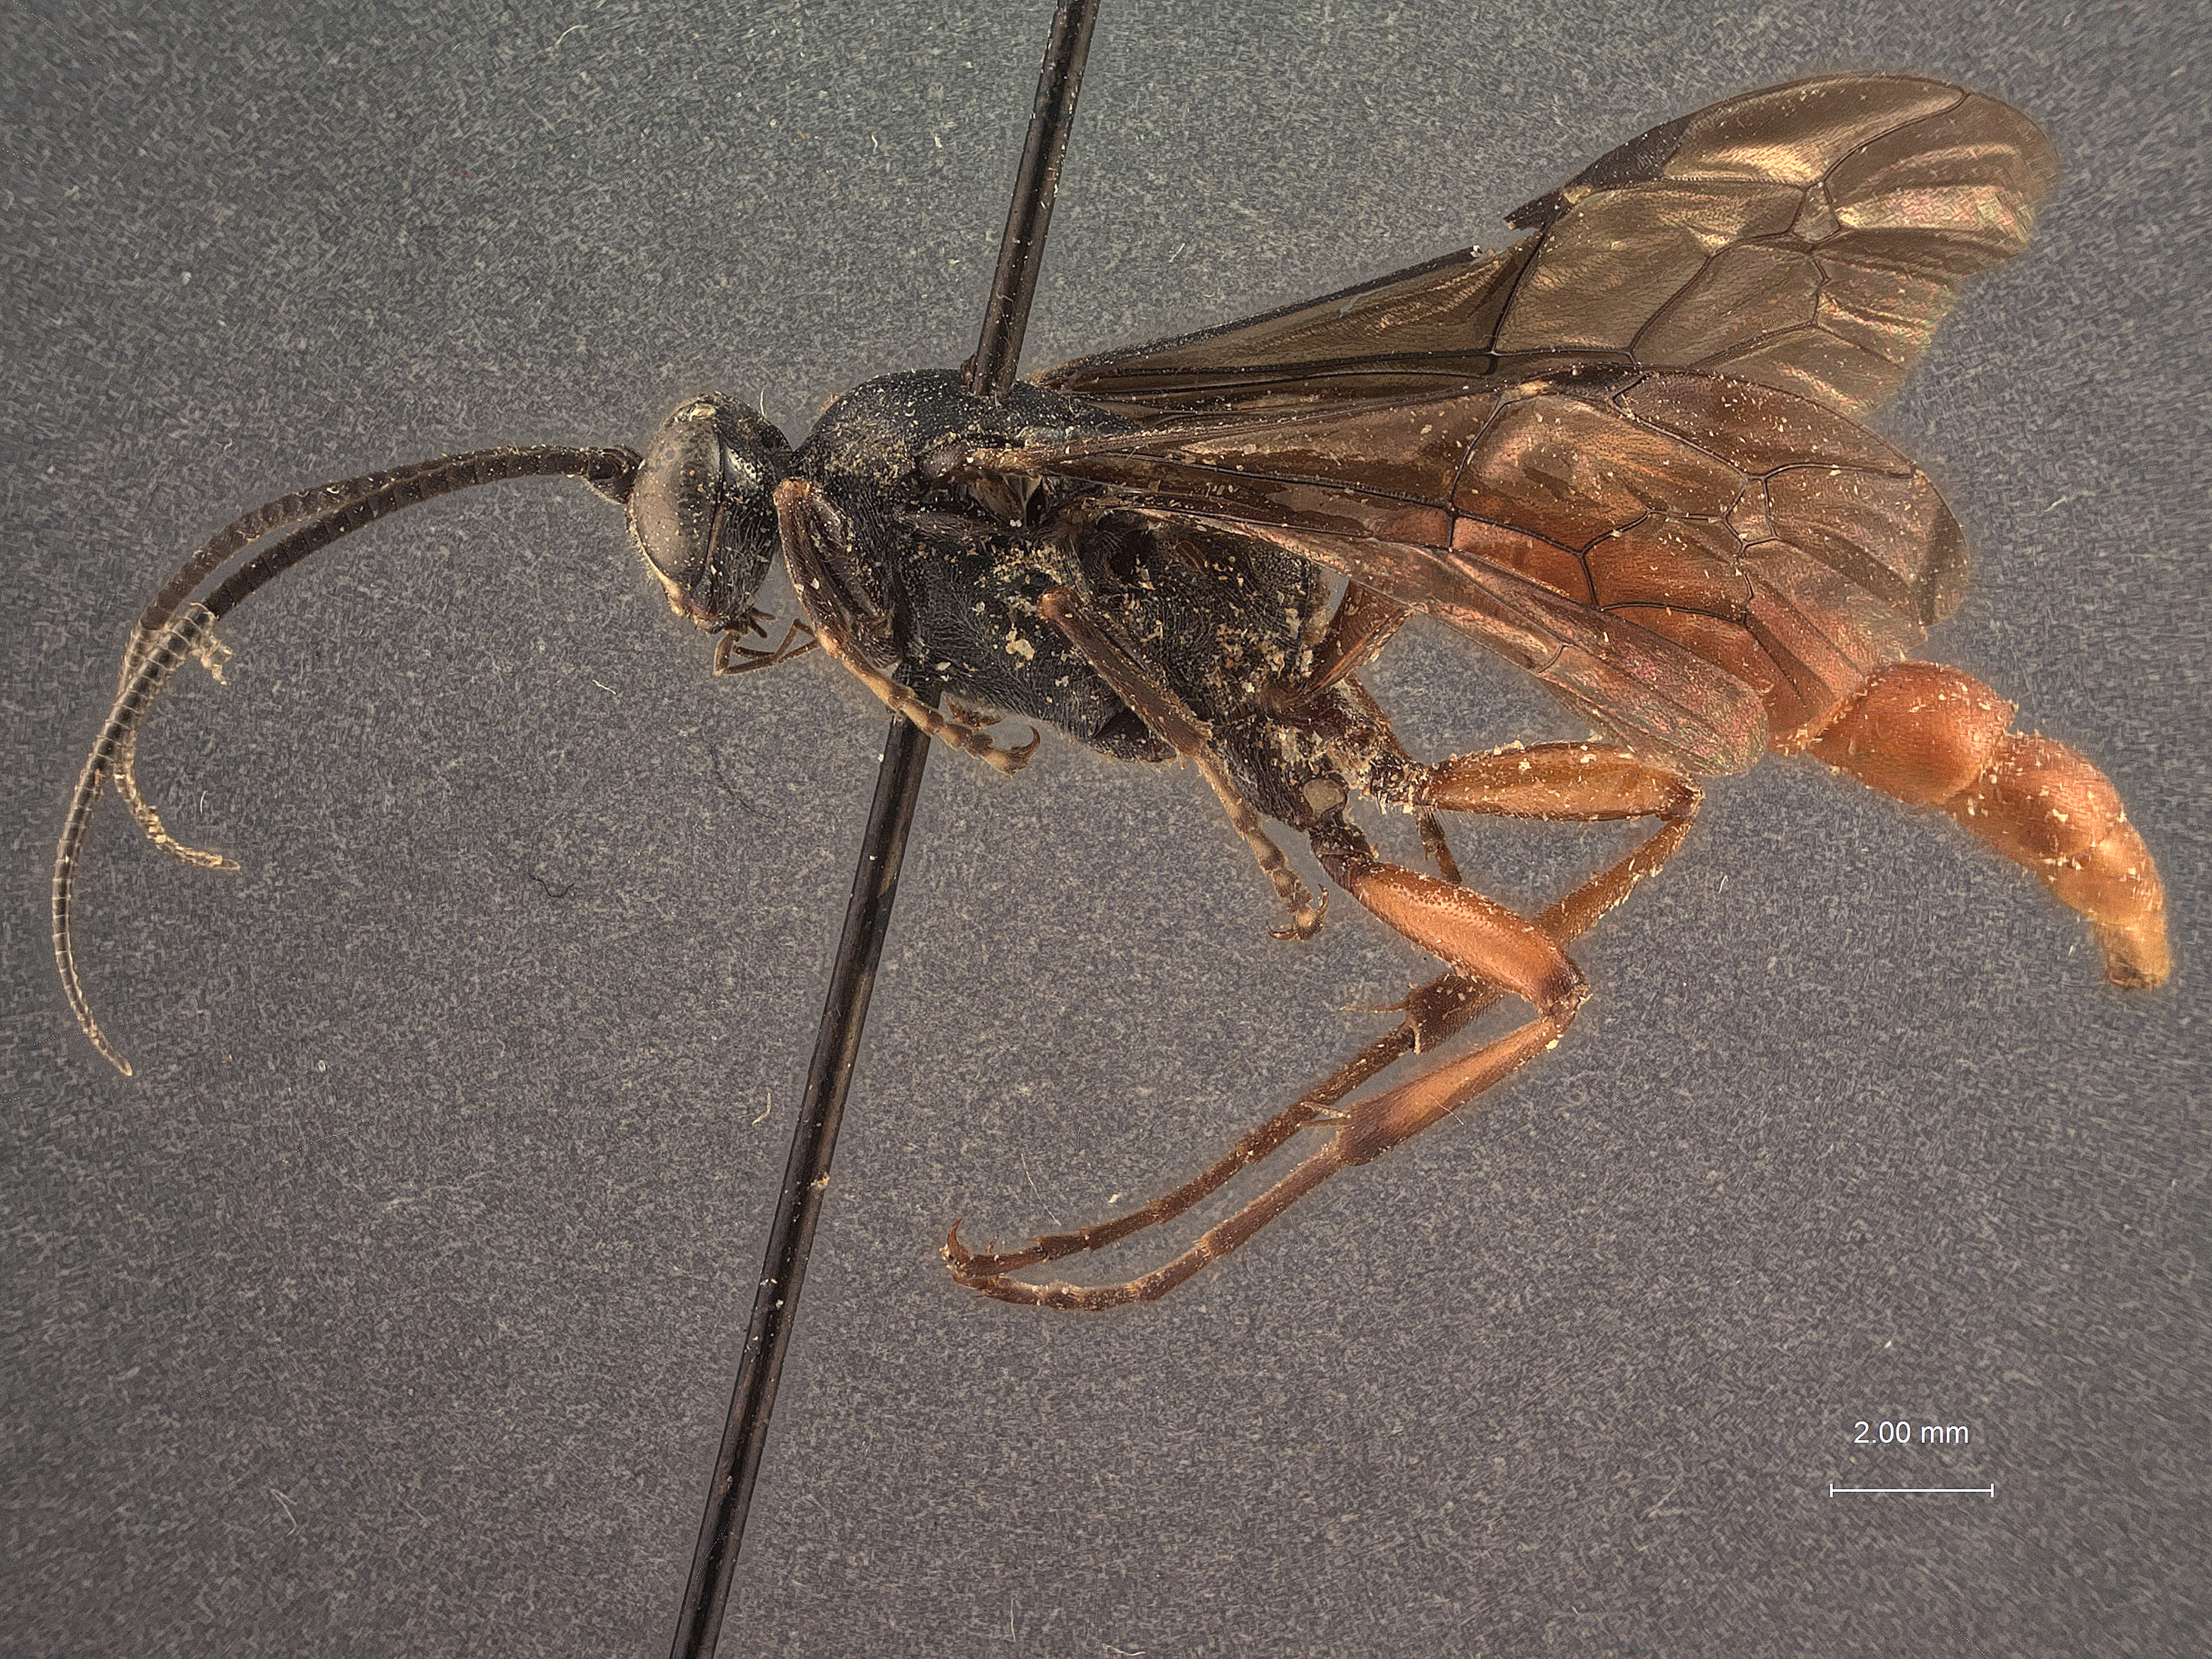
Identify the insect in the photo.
Protichneumon polytropus
